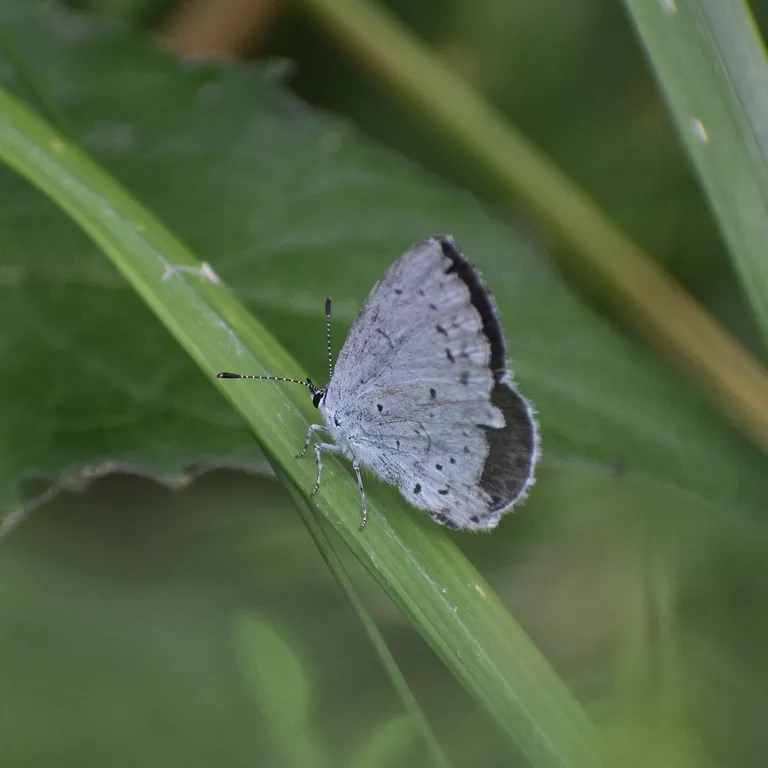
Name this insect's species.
Celastrina argiolus
